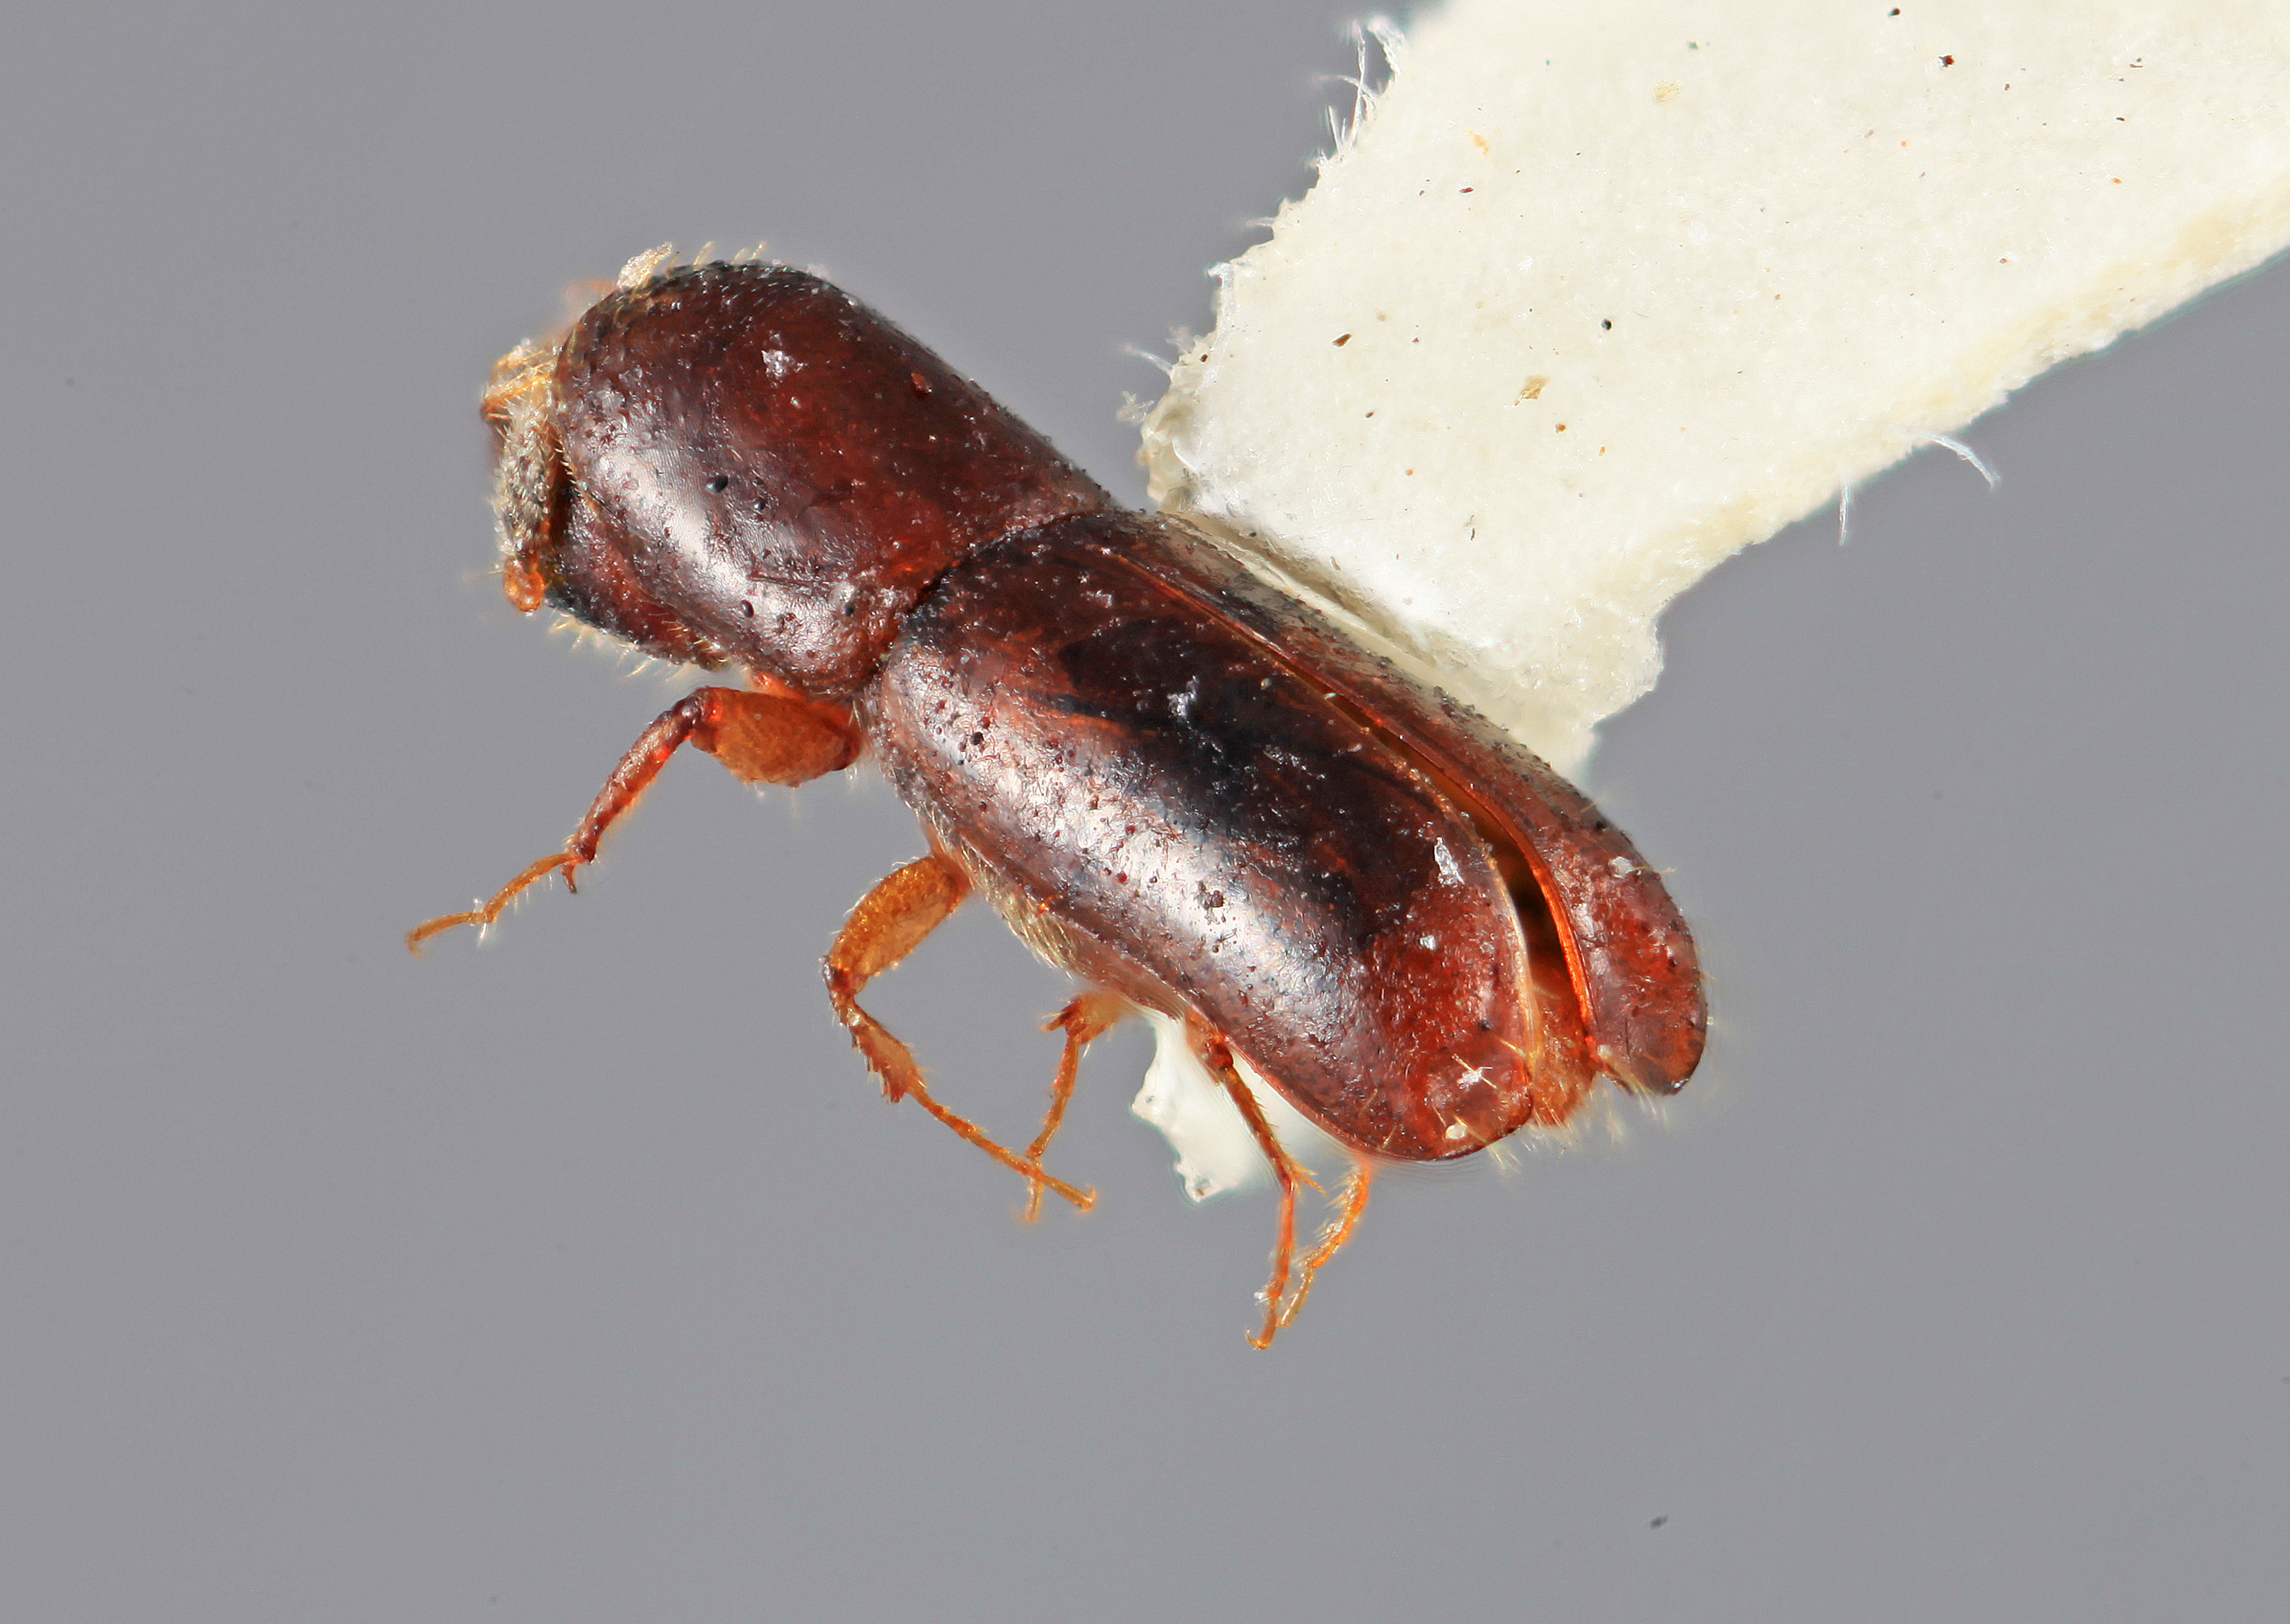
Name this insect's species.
Gnathotrupes kirkendalli
